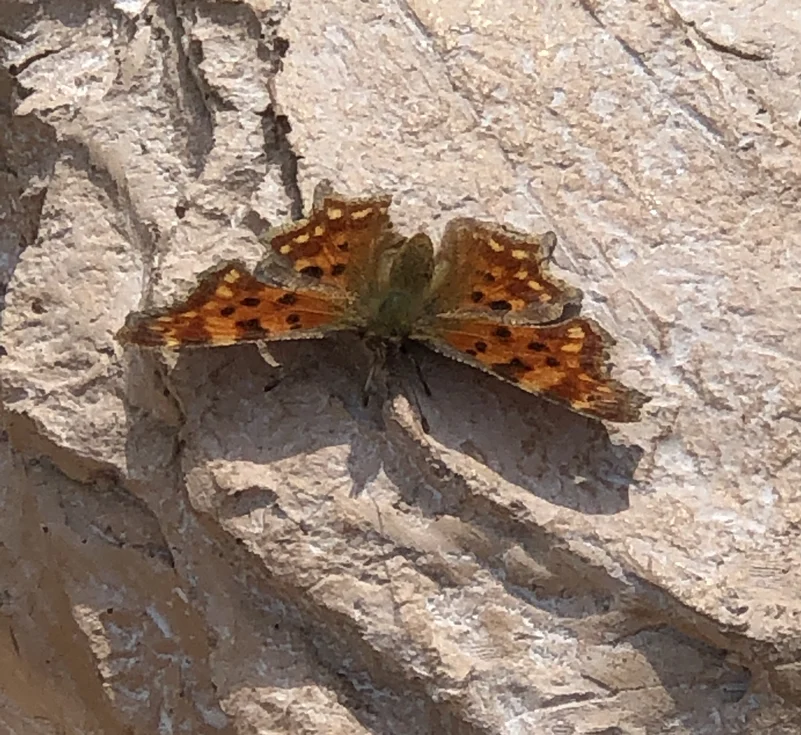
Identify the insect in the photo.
Polygonia c-album
